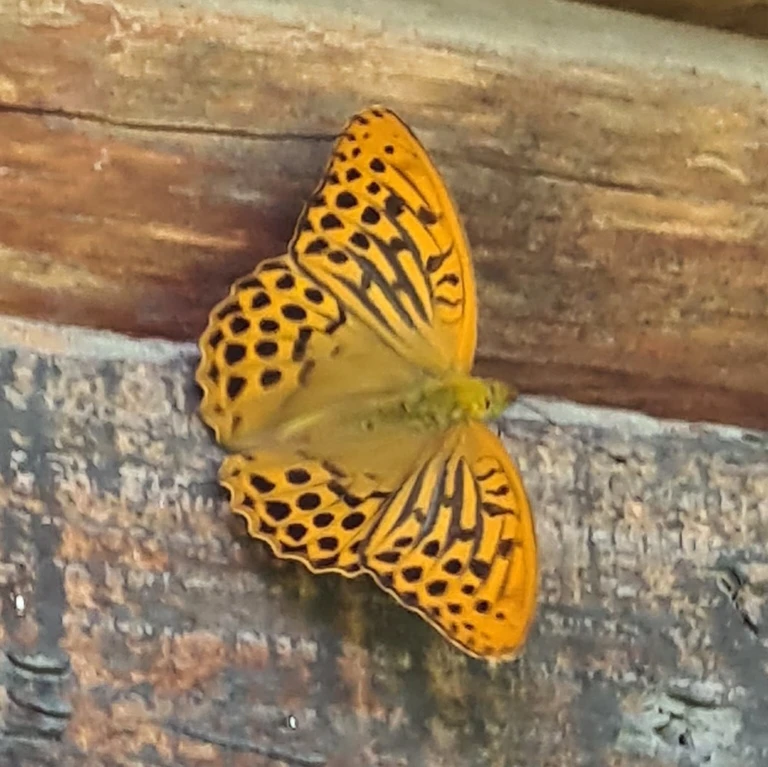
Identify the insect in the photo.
Argynnis paphia
